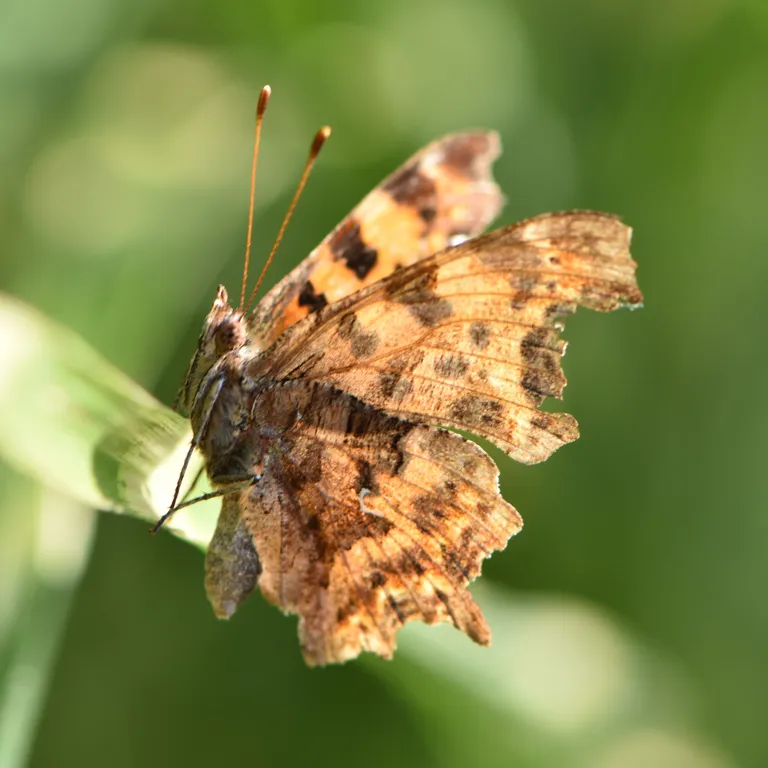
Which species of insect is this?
Polygonia c-album
